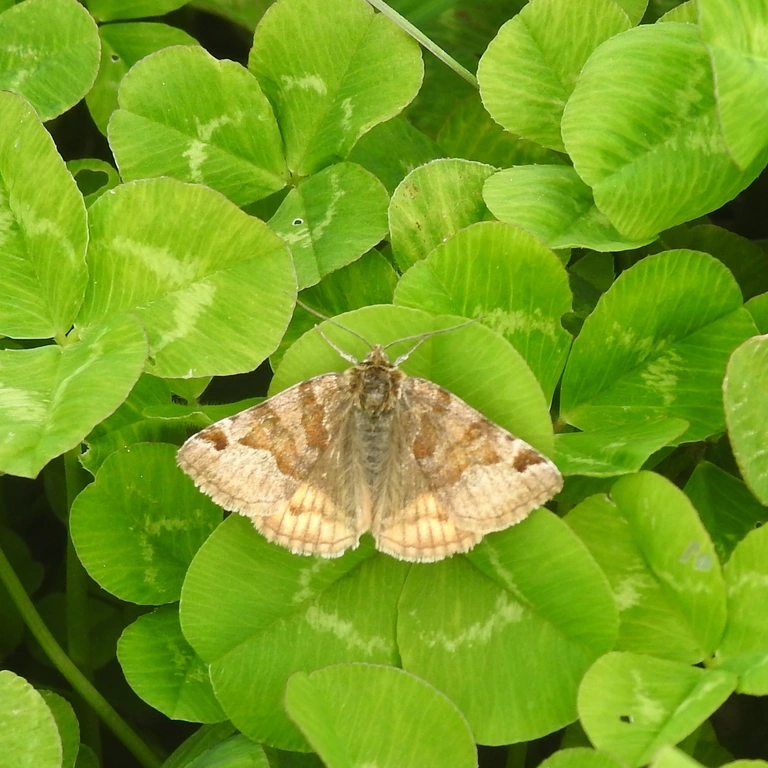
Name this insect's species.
Euclidia glyphica
